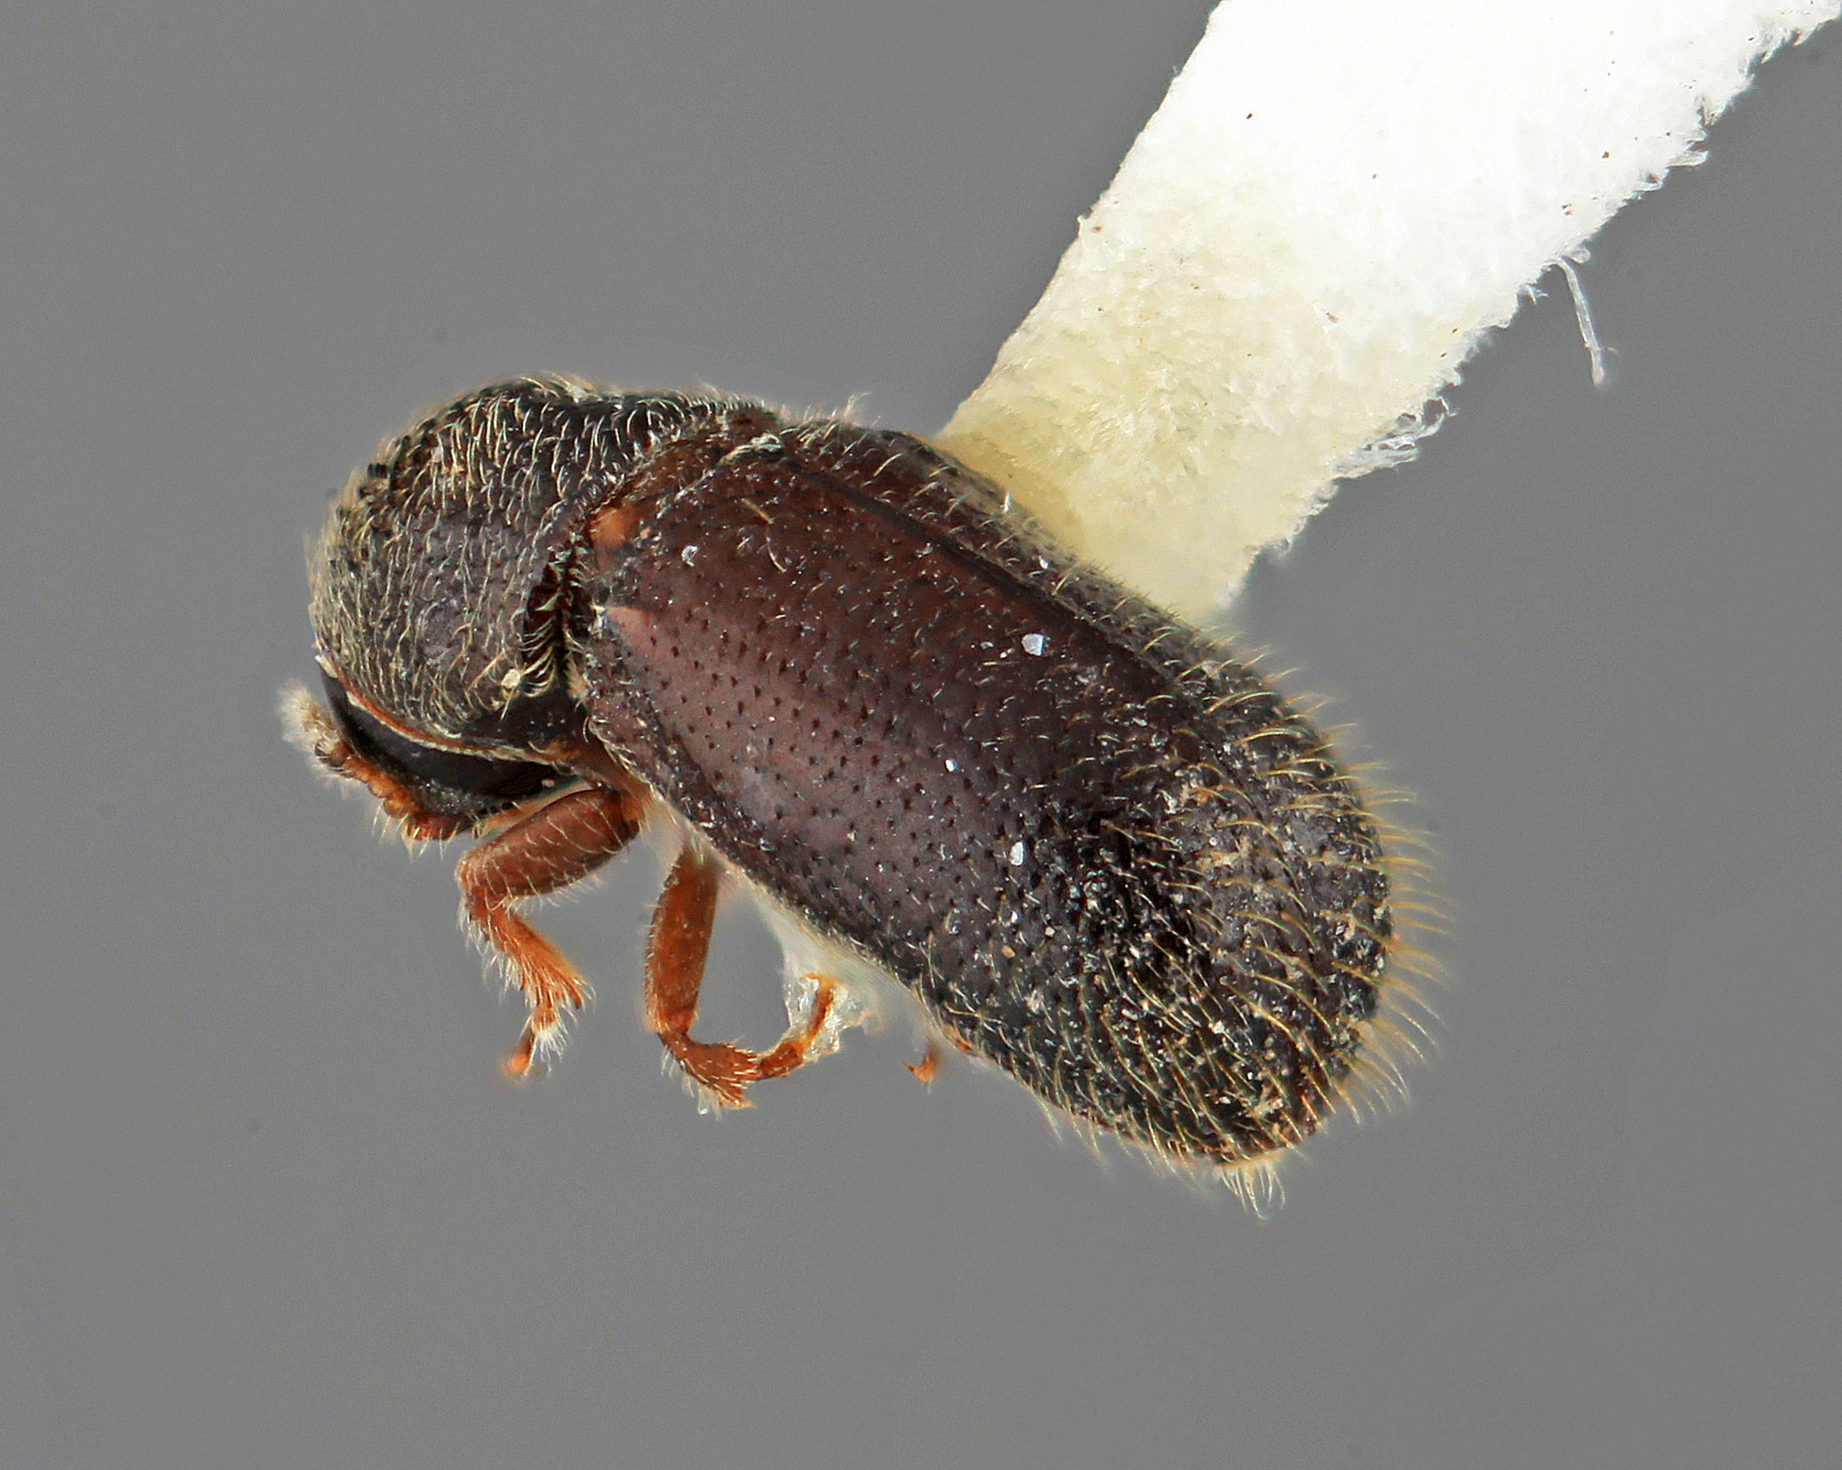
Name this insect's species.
Pityophthorus podocarpi
